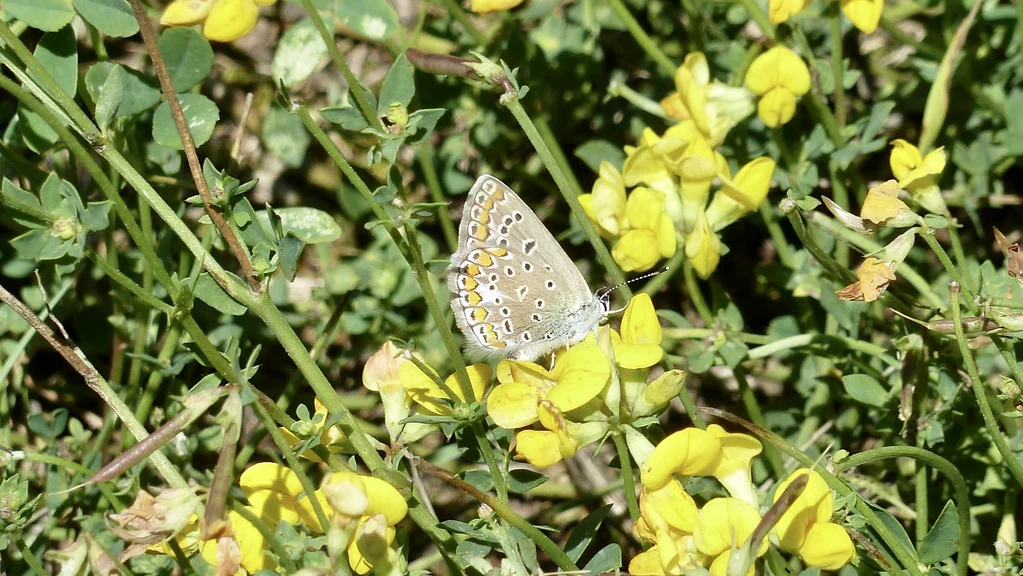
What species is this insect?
Polyommatus icarus
